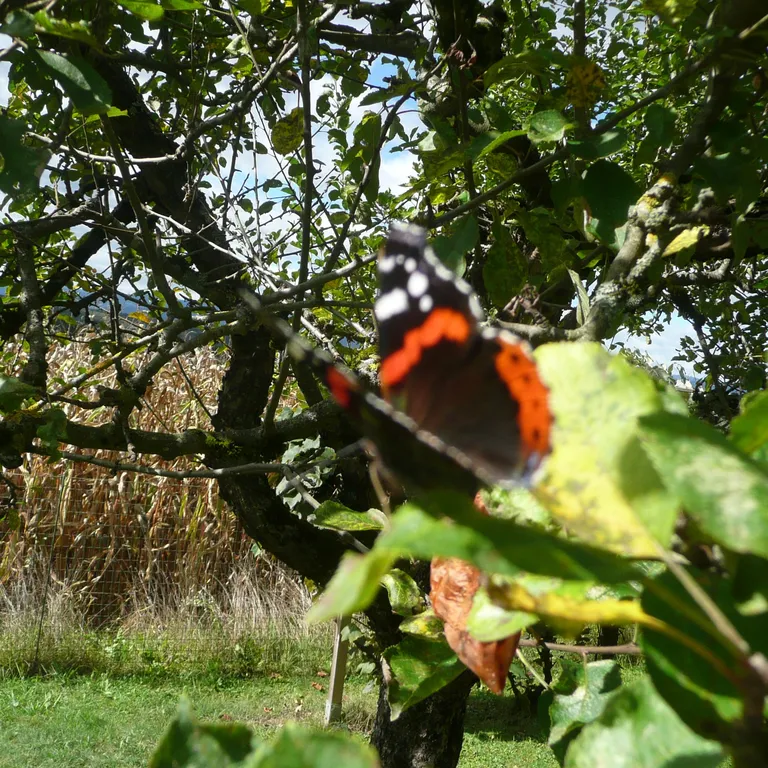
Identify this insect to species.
Vanessa atalanta
